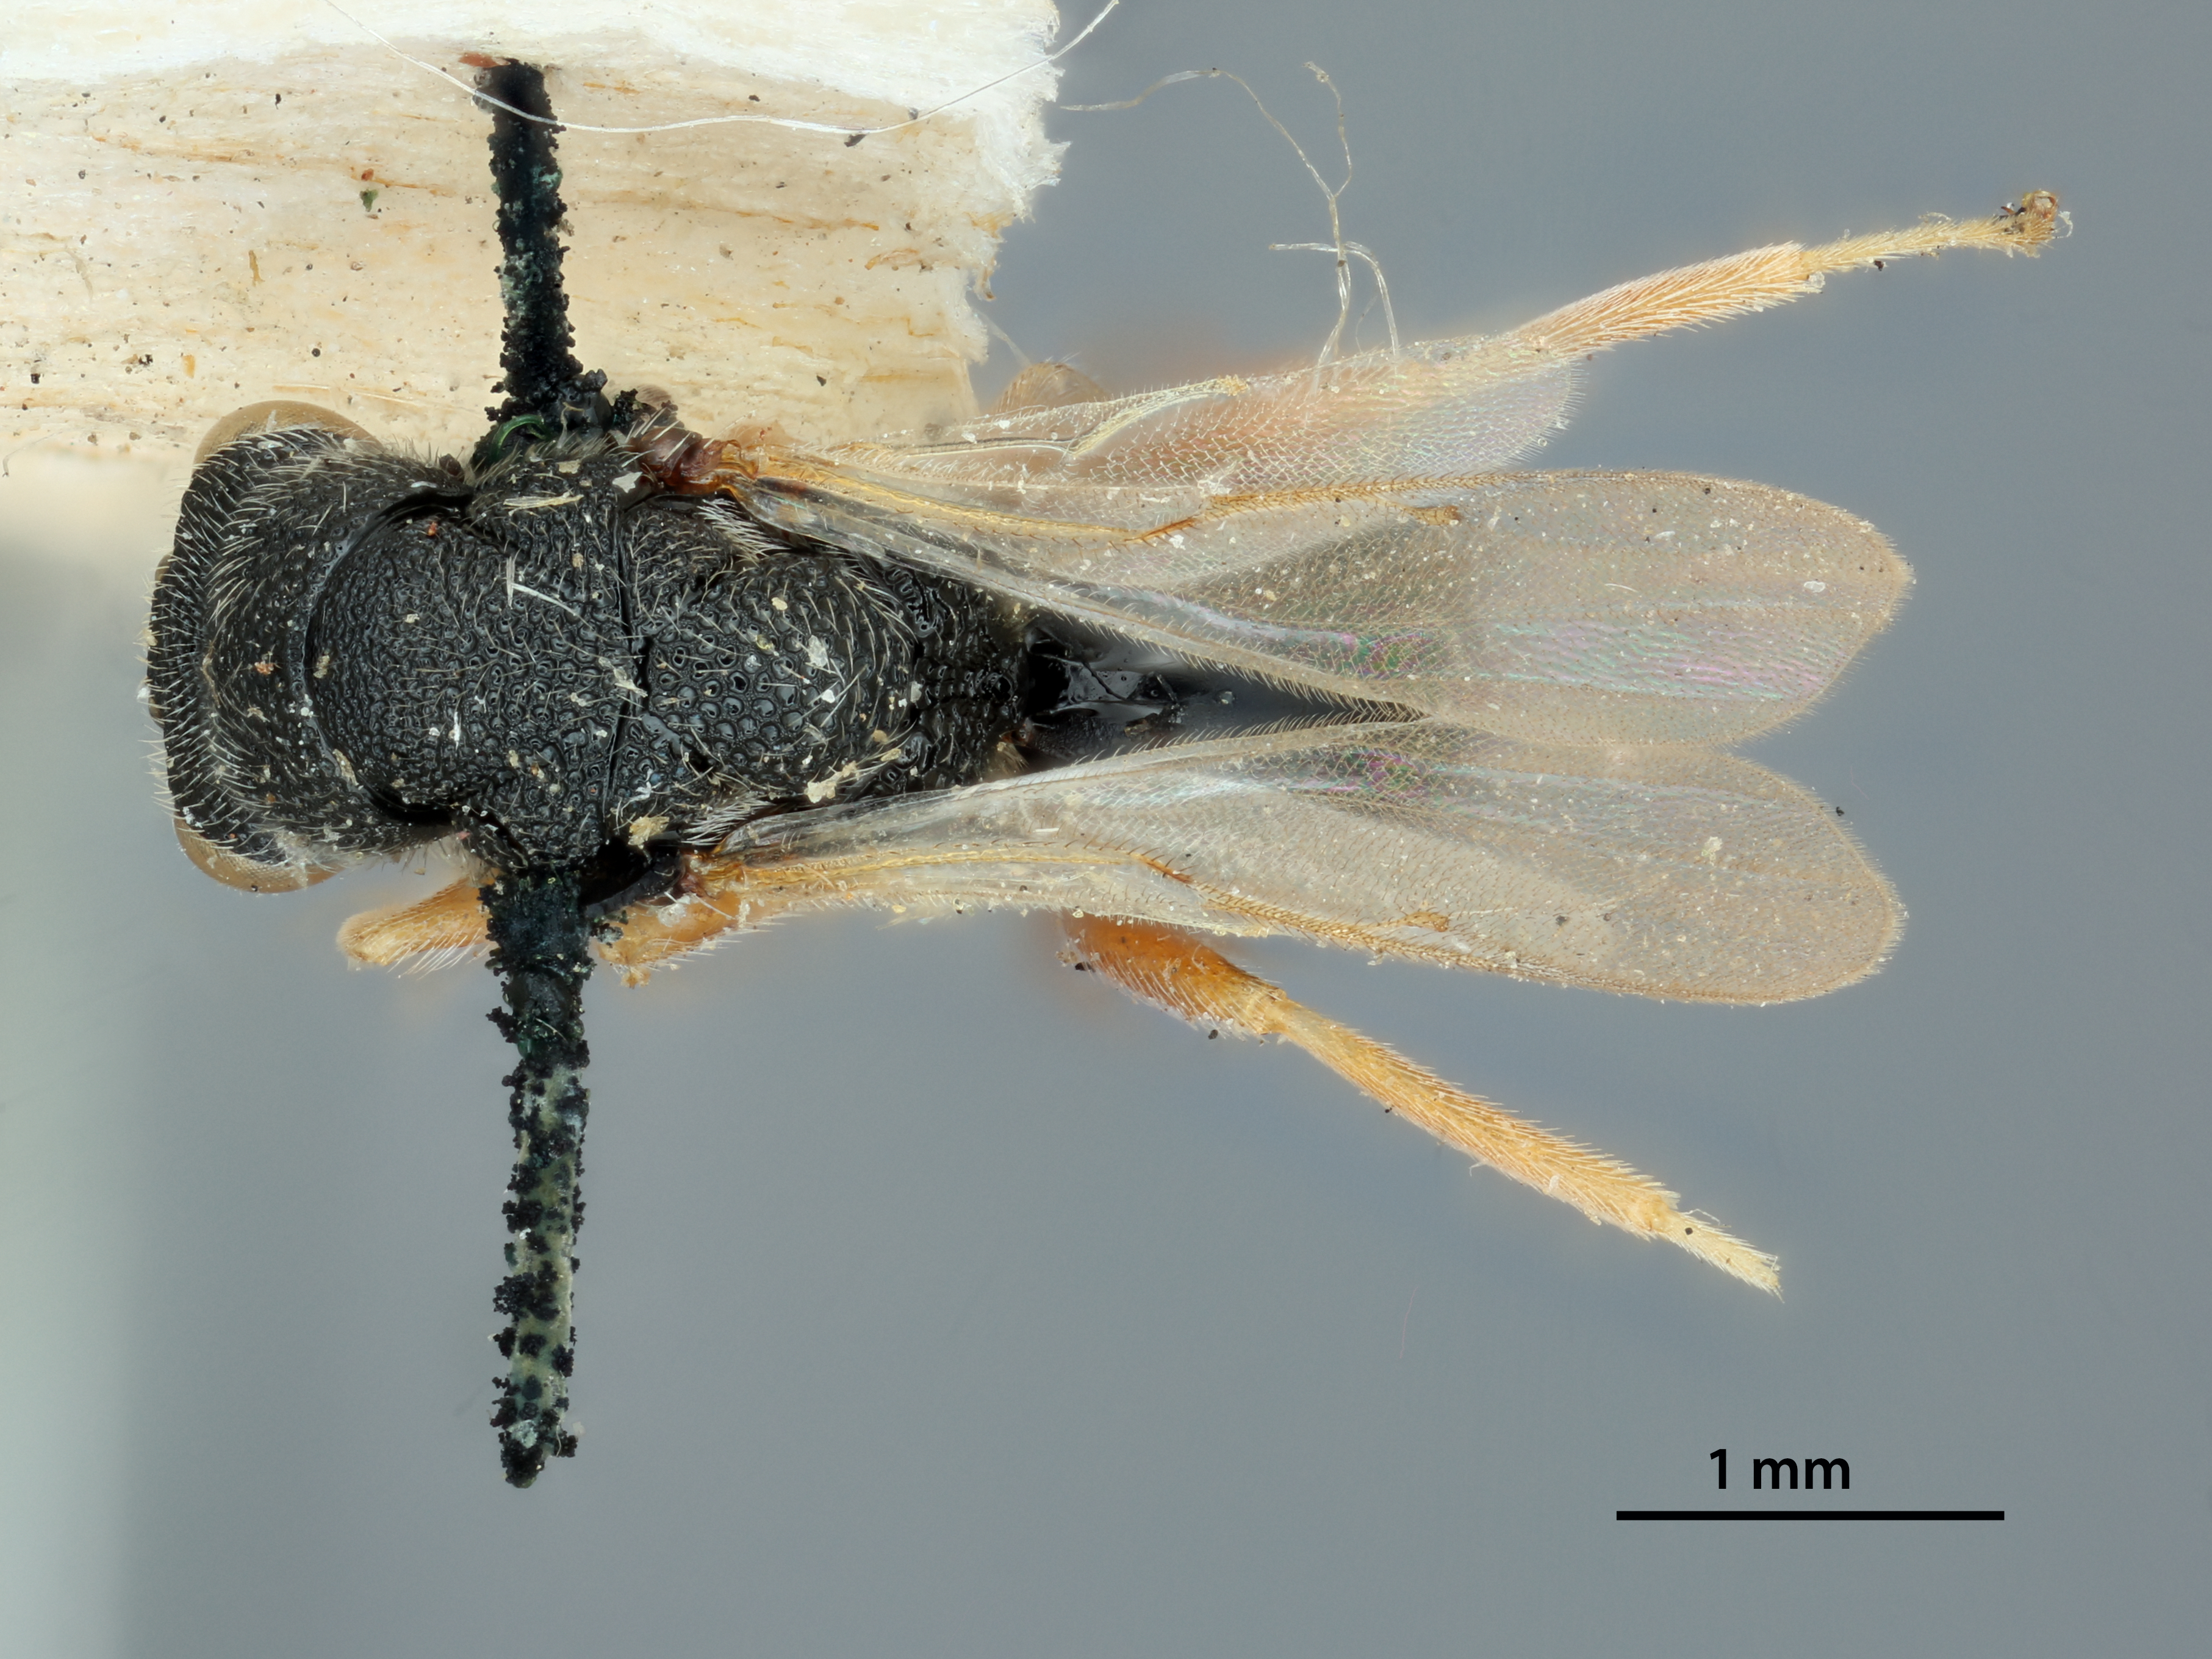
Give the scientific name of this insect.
Eurytoma japonica
